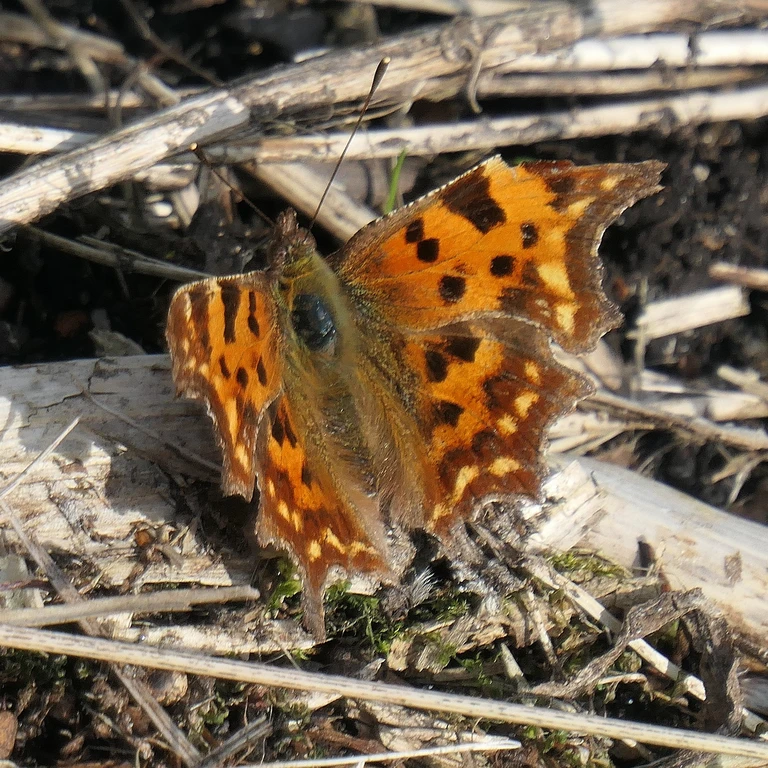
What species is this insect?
Polygonia c-album
